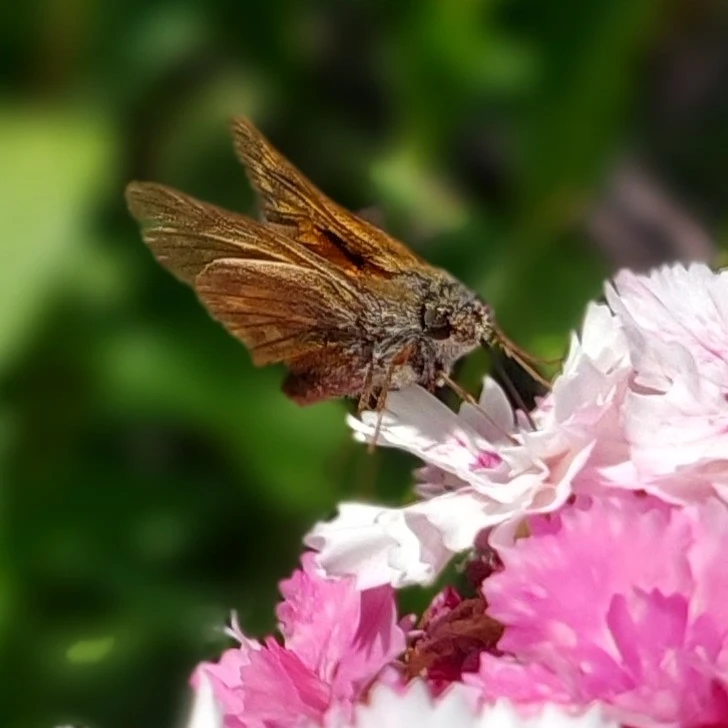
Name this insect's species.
Ochlodes sylvanus (also Ochlodes venata)
